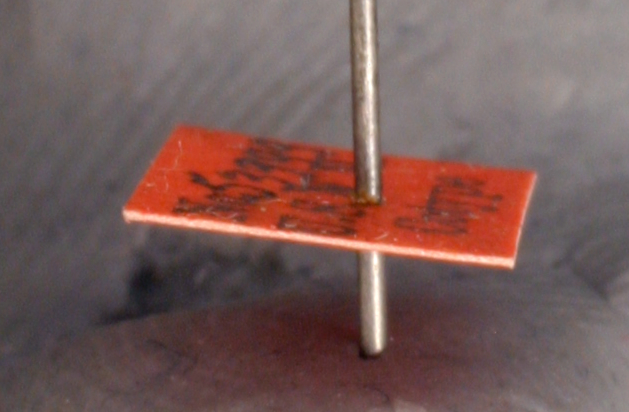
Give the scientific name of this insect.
Aphaenogaster brevicornis
